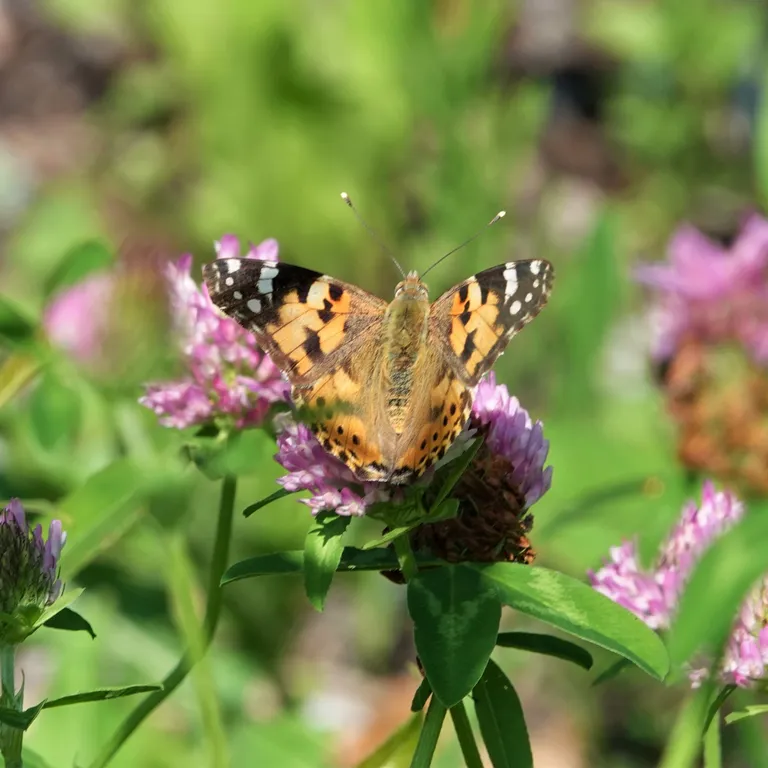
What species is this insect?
Vanessa cardui
